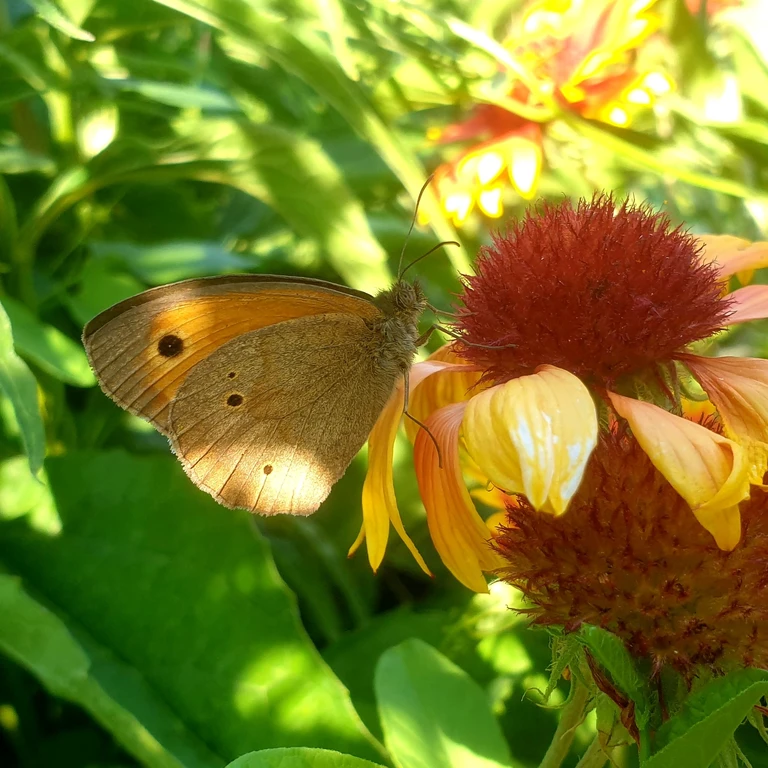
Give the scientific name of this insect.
Maniola jurtina
